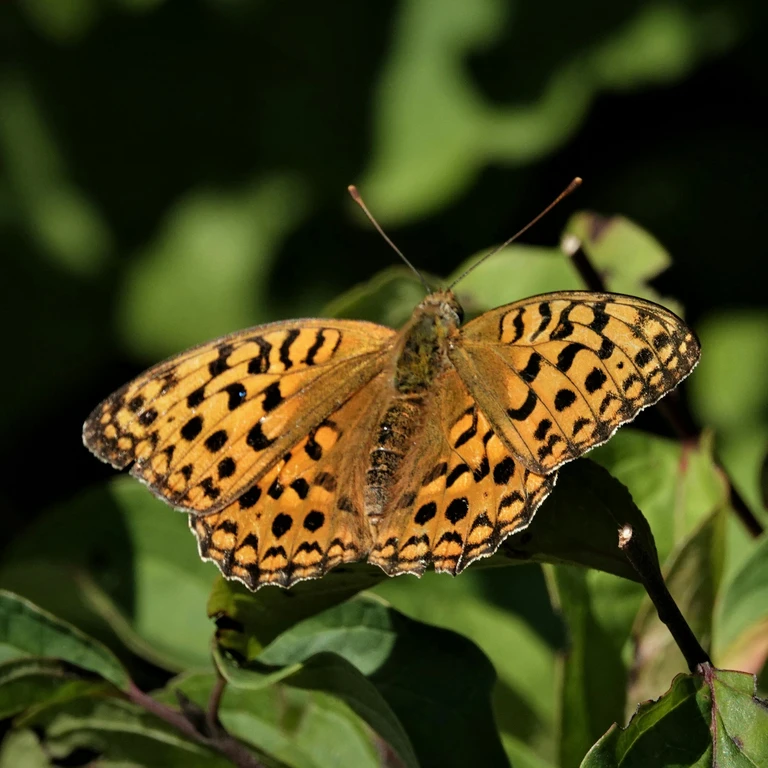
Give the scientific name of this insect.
Fabriciana adippe
